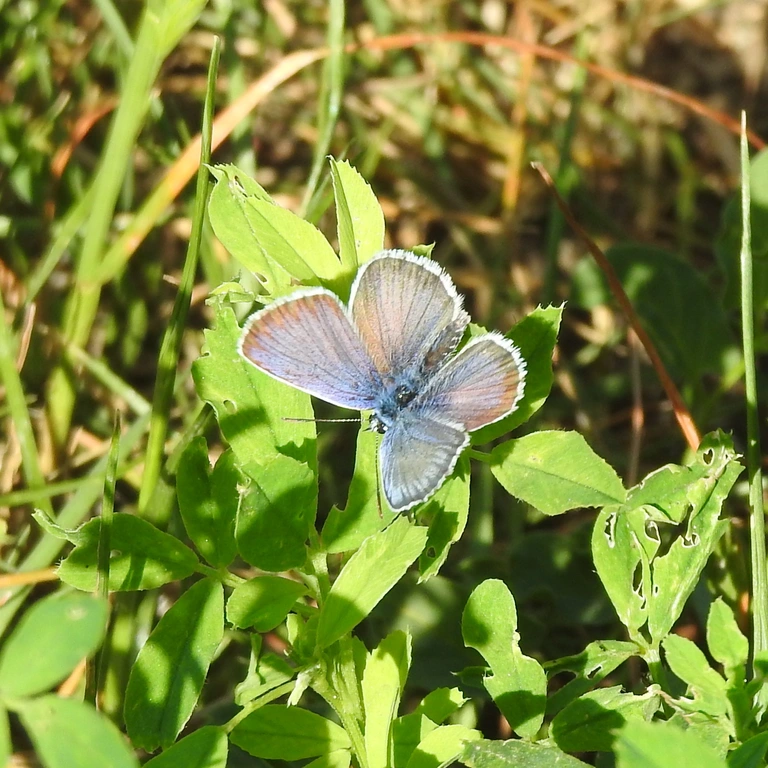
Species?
Plebejus argus
